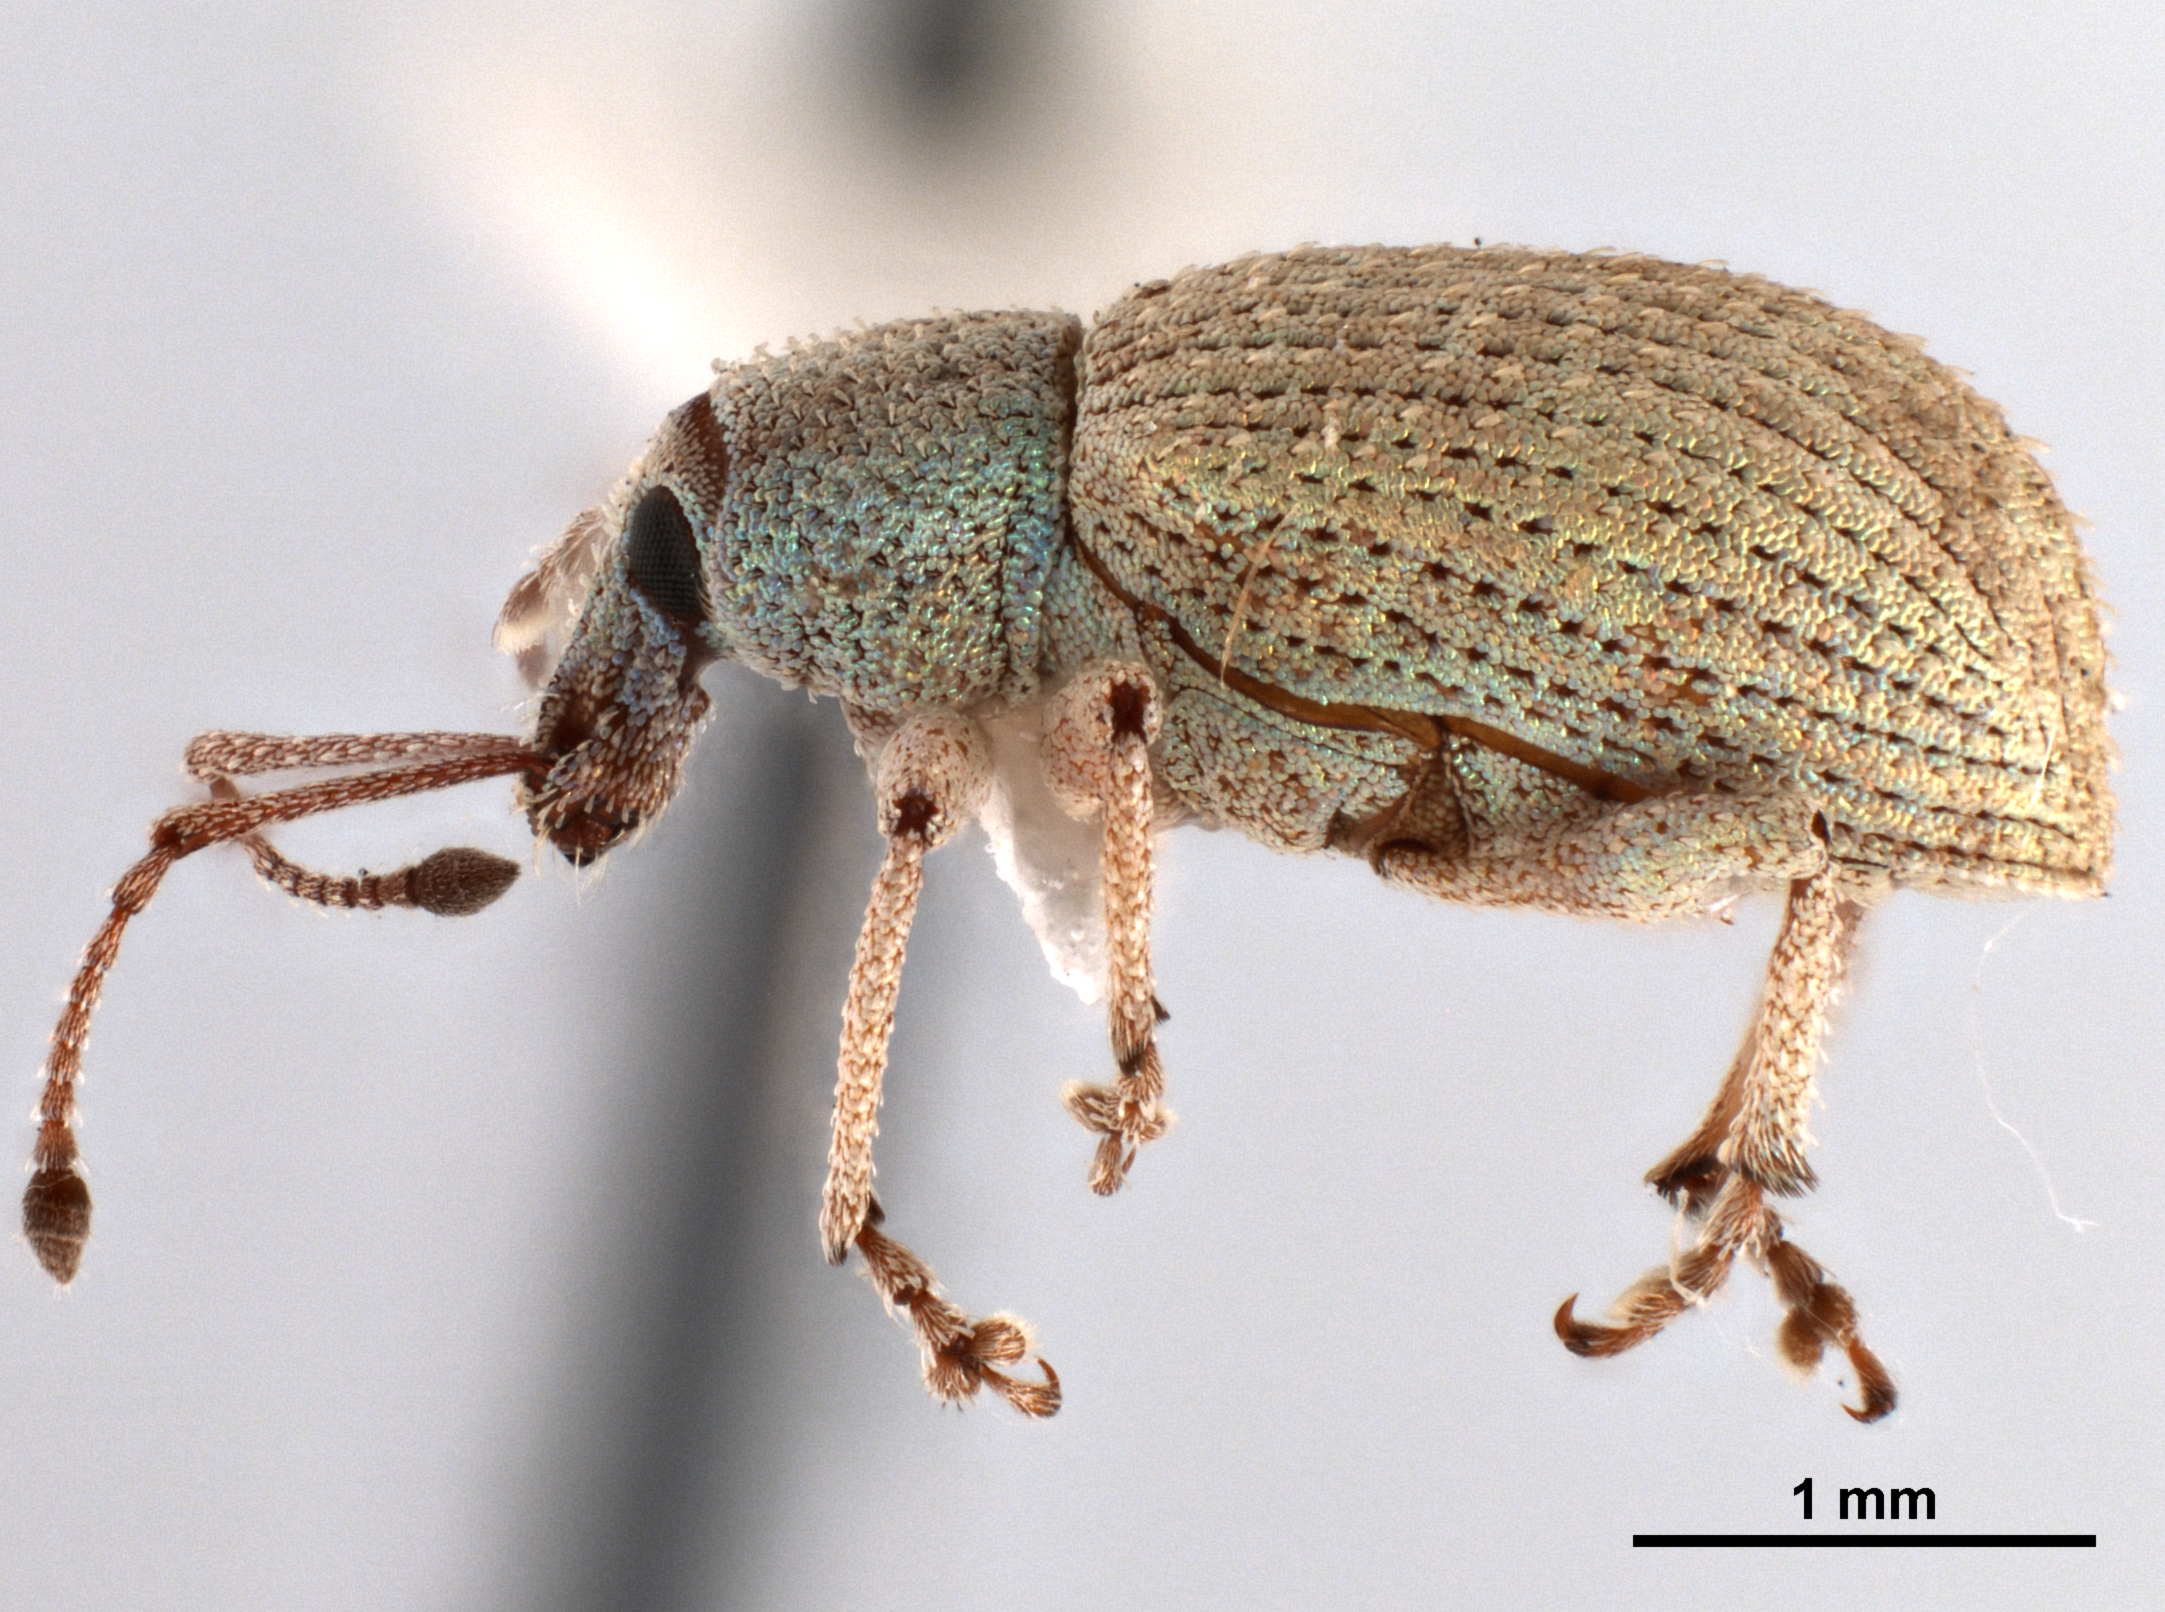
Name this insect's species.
Phytoscaphus gossypii
